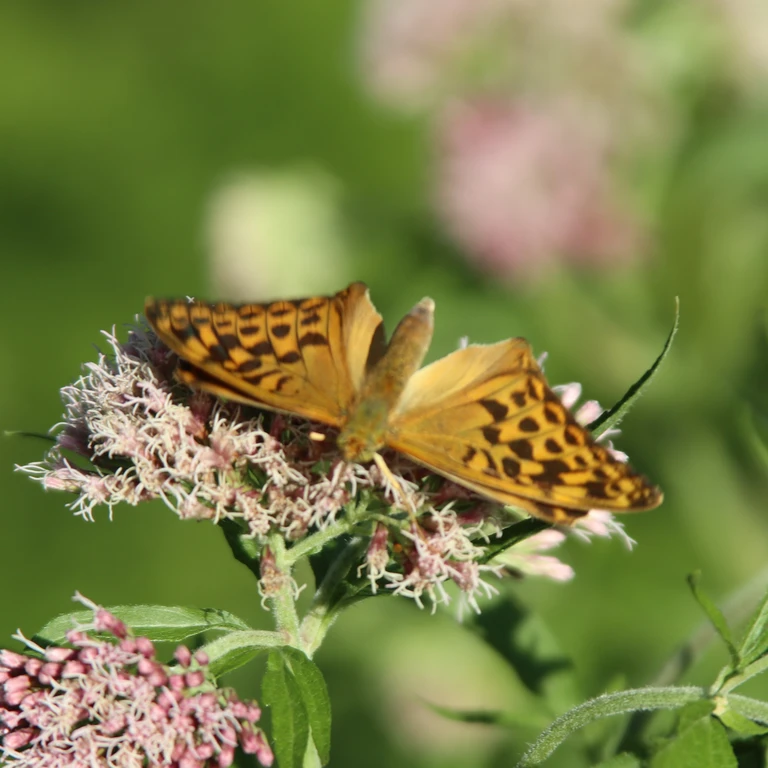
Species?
Argynnis paphia
